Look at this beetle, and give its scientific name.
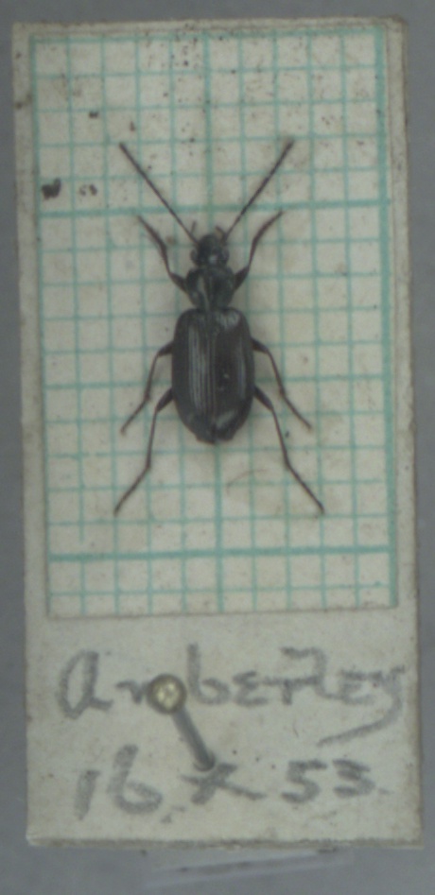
Agonum micans
